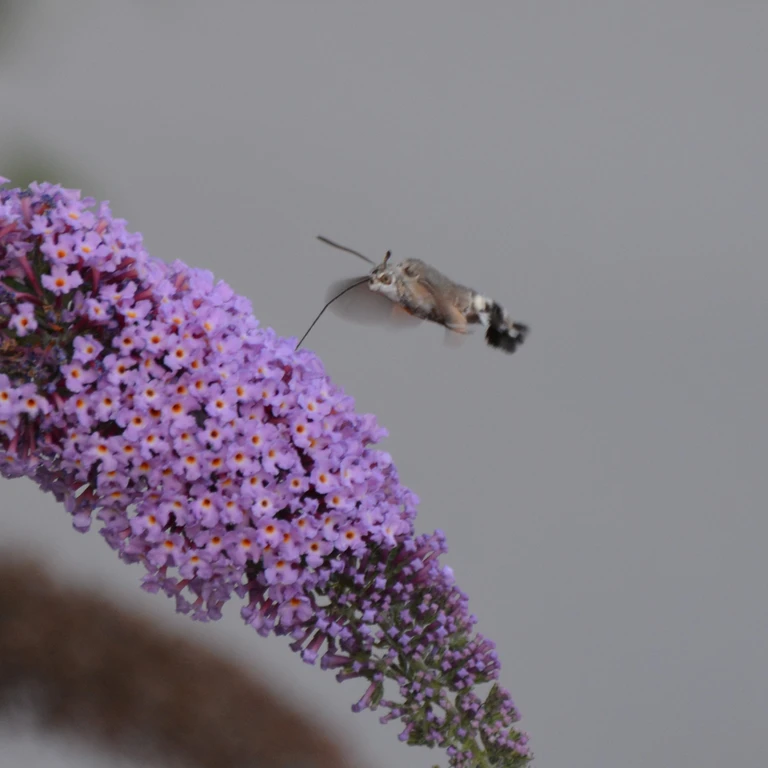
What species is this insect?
Macroglossum stellatarum
